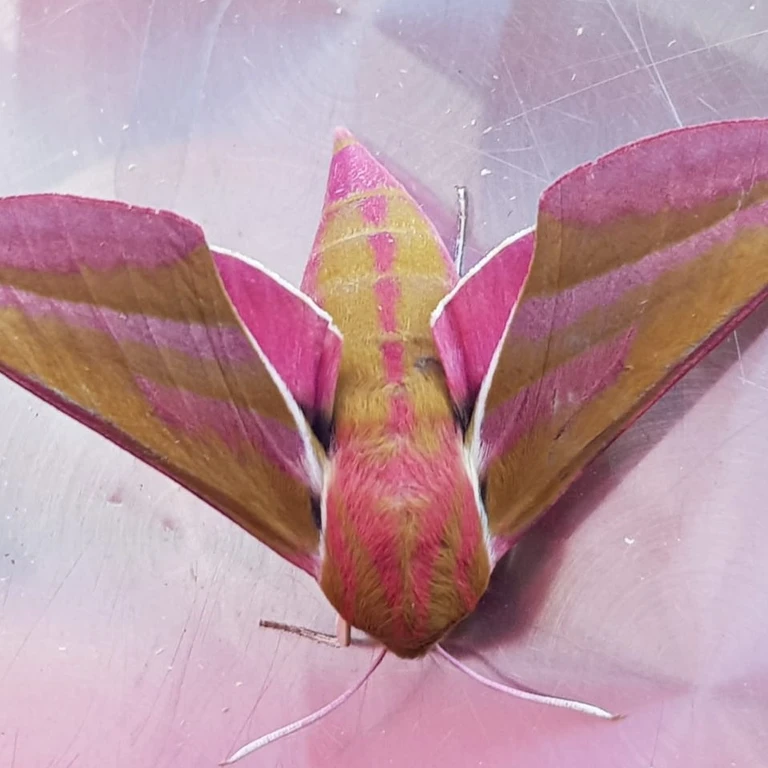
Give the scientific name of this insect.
Deilephila elpenor
